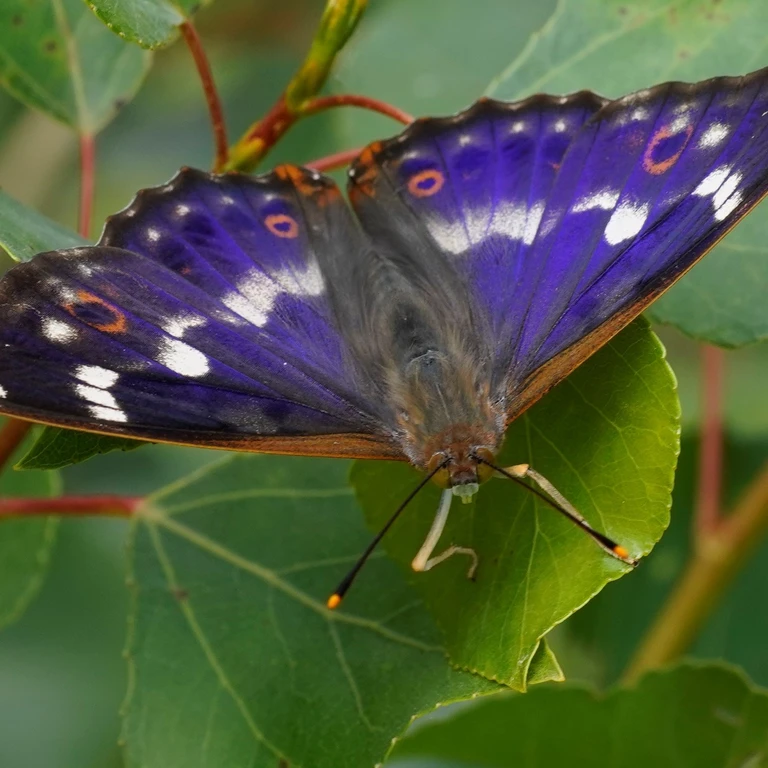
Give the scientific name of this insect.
Apatura ilia
